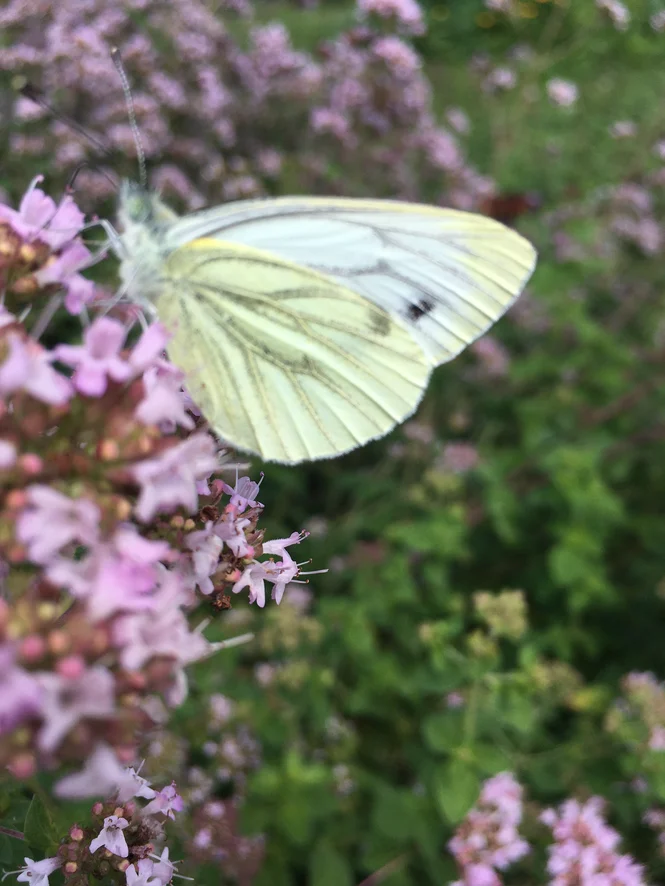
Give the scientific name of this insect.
Pieris napi
